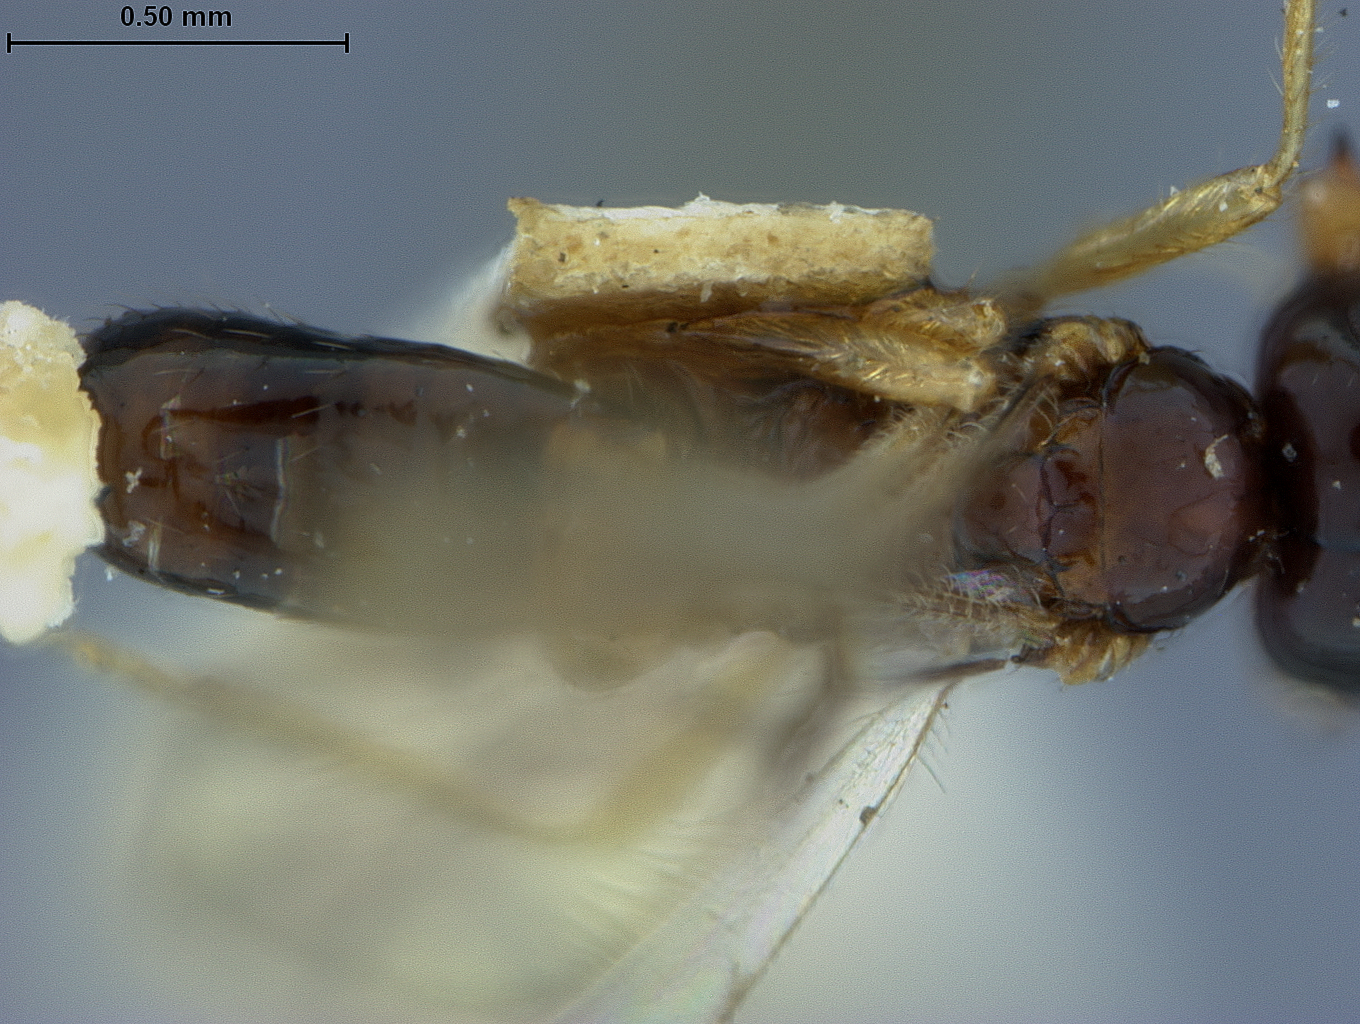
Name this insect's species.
Aphaereta muscae
